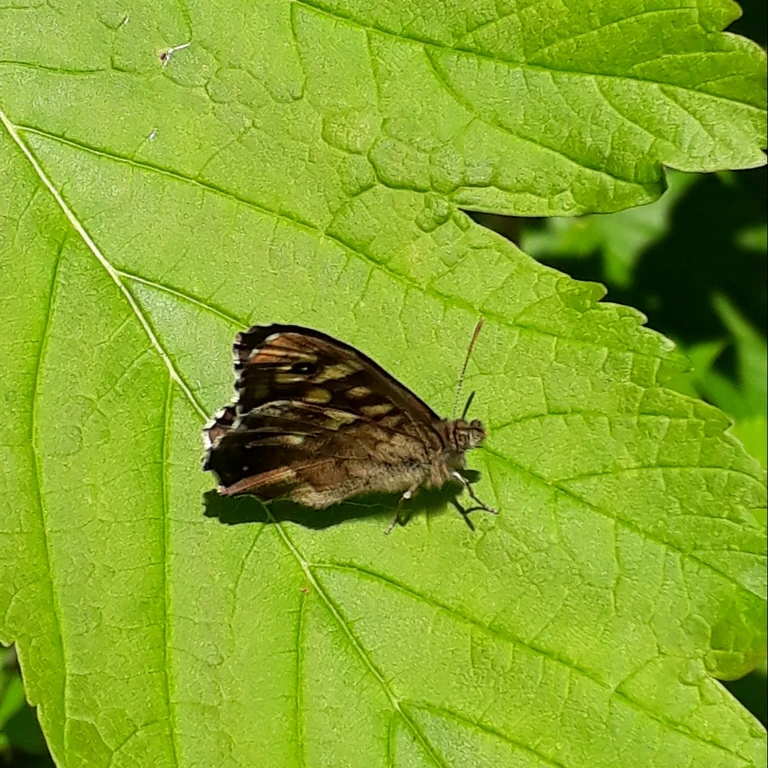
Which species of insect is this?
Pararge aegeria
